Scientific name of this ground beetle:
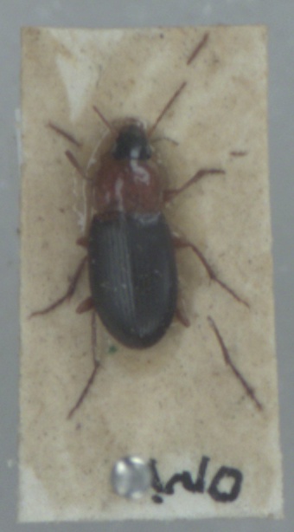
Calathus melanocephalus
